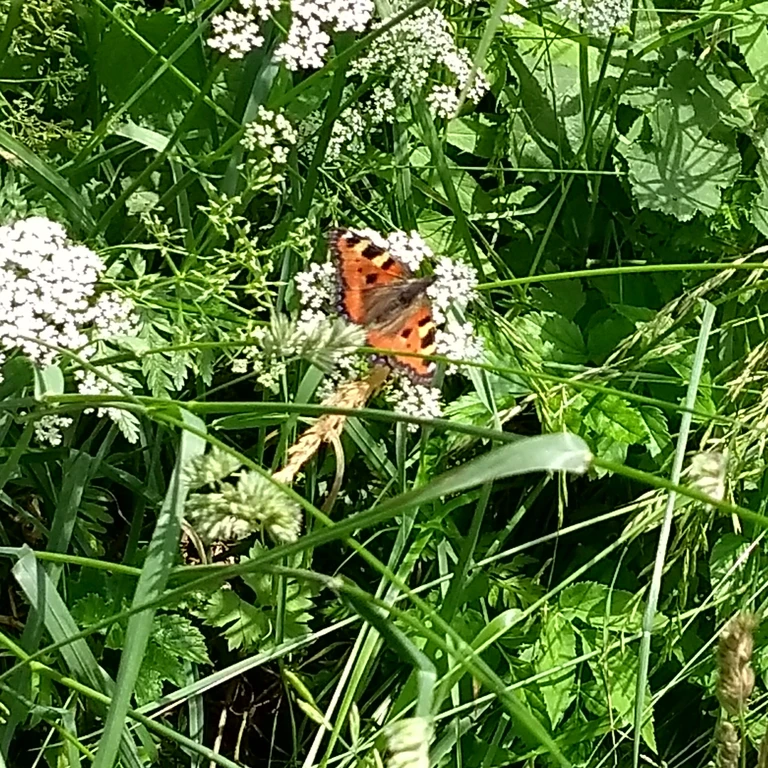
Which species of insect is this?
Aglais urticae
